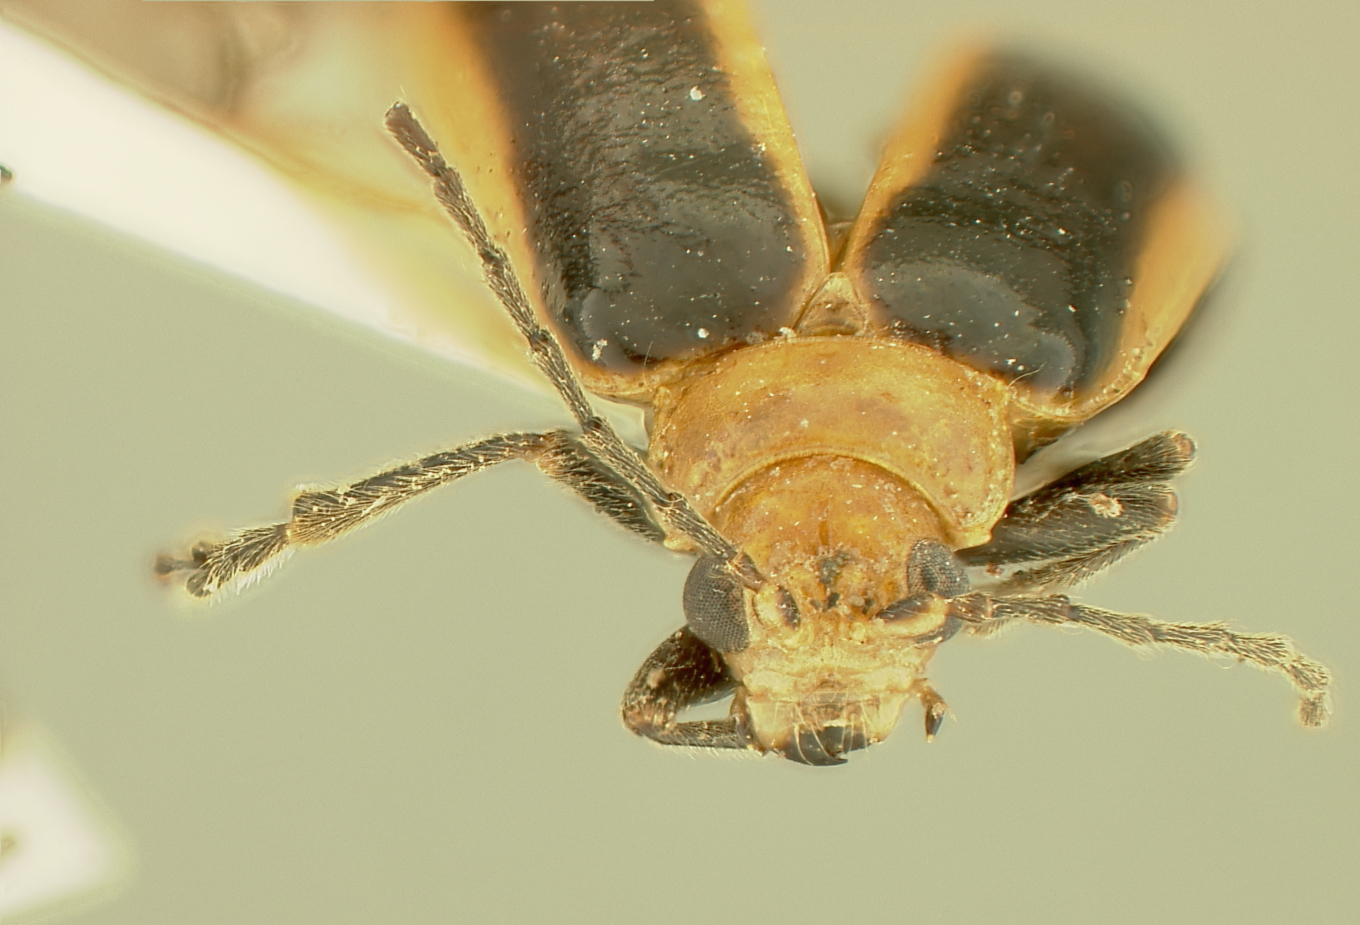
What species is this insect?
Oxygona limbata
